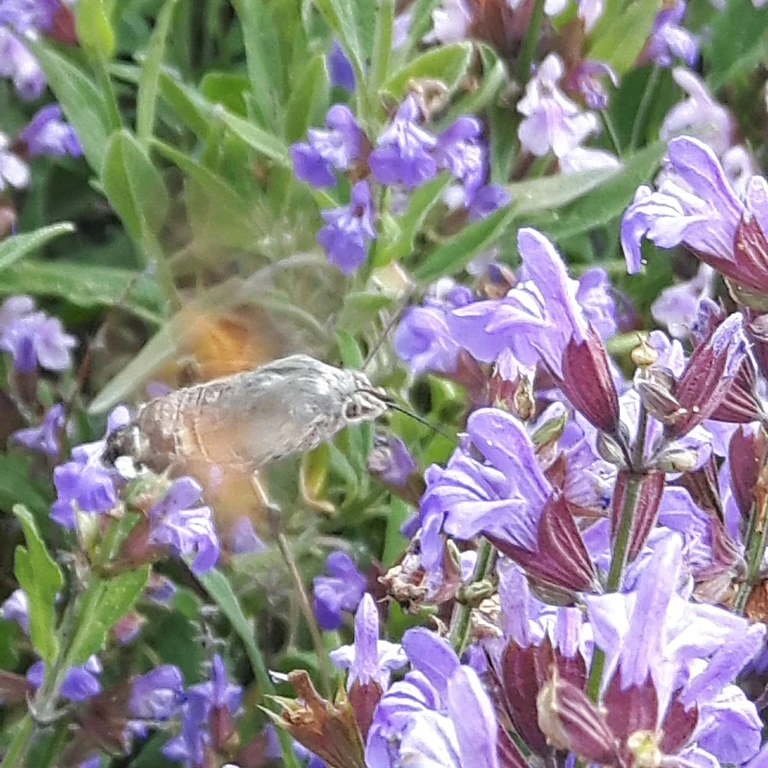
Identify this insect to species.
Macroglossum stellatarum
